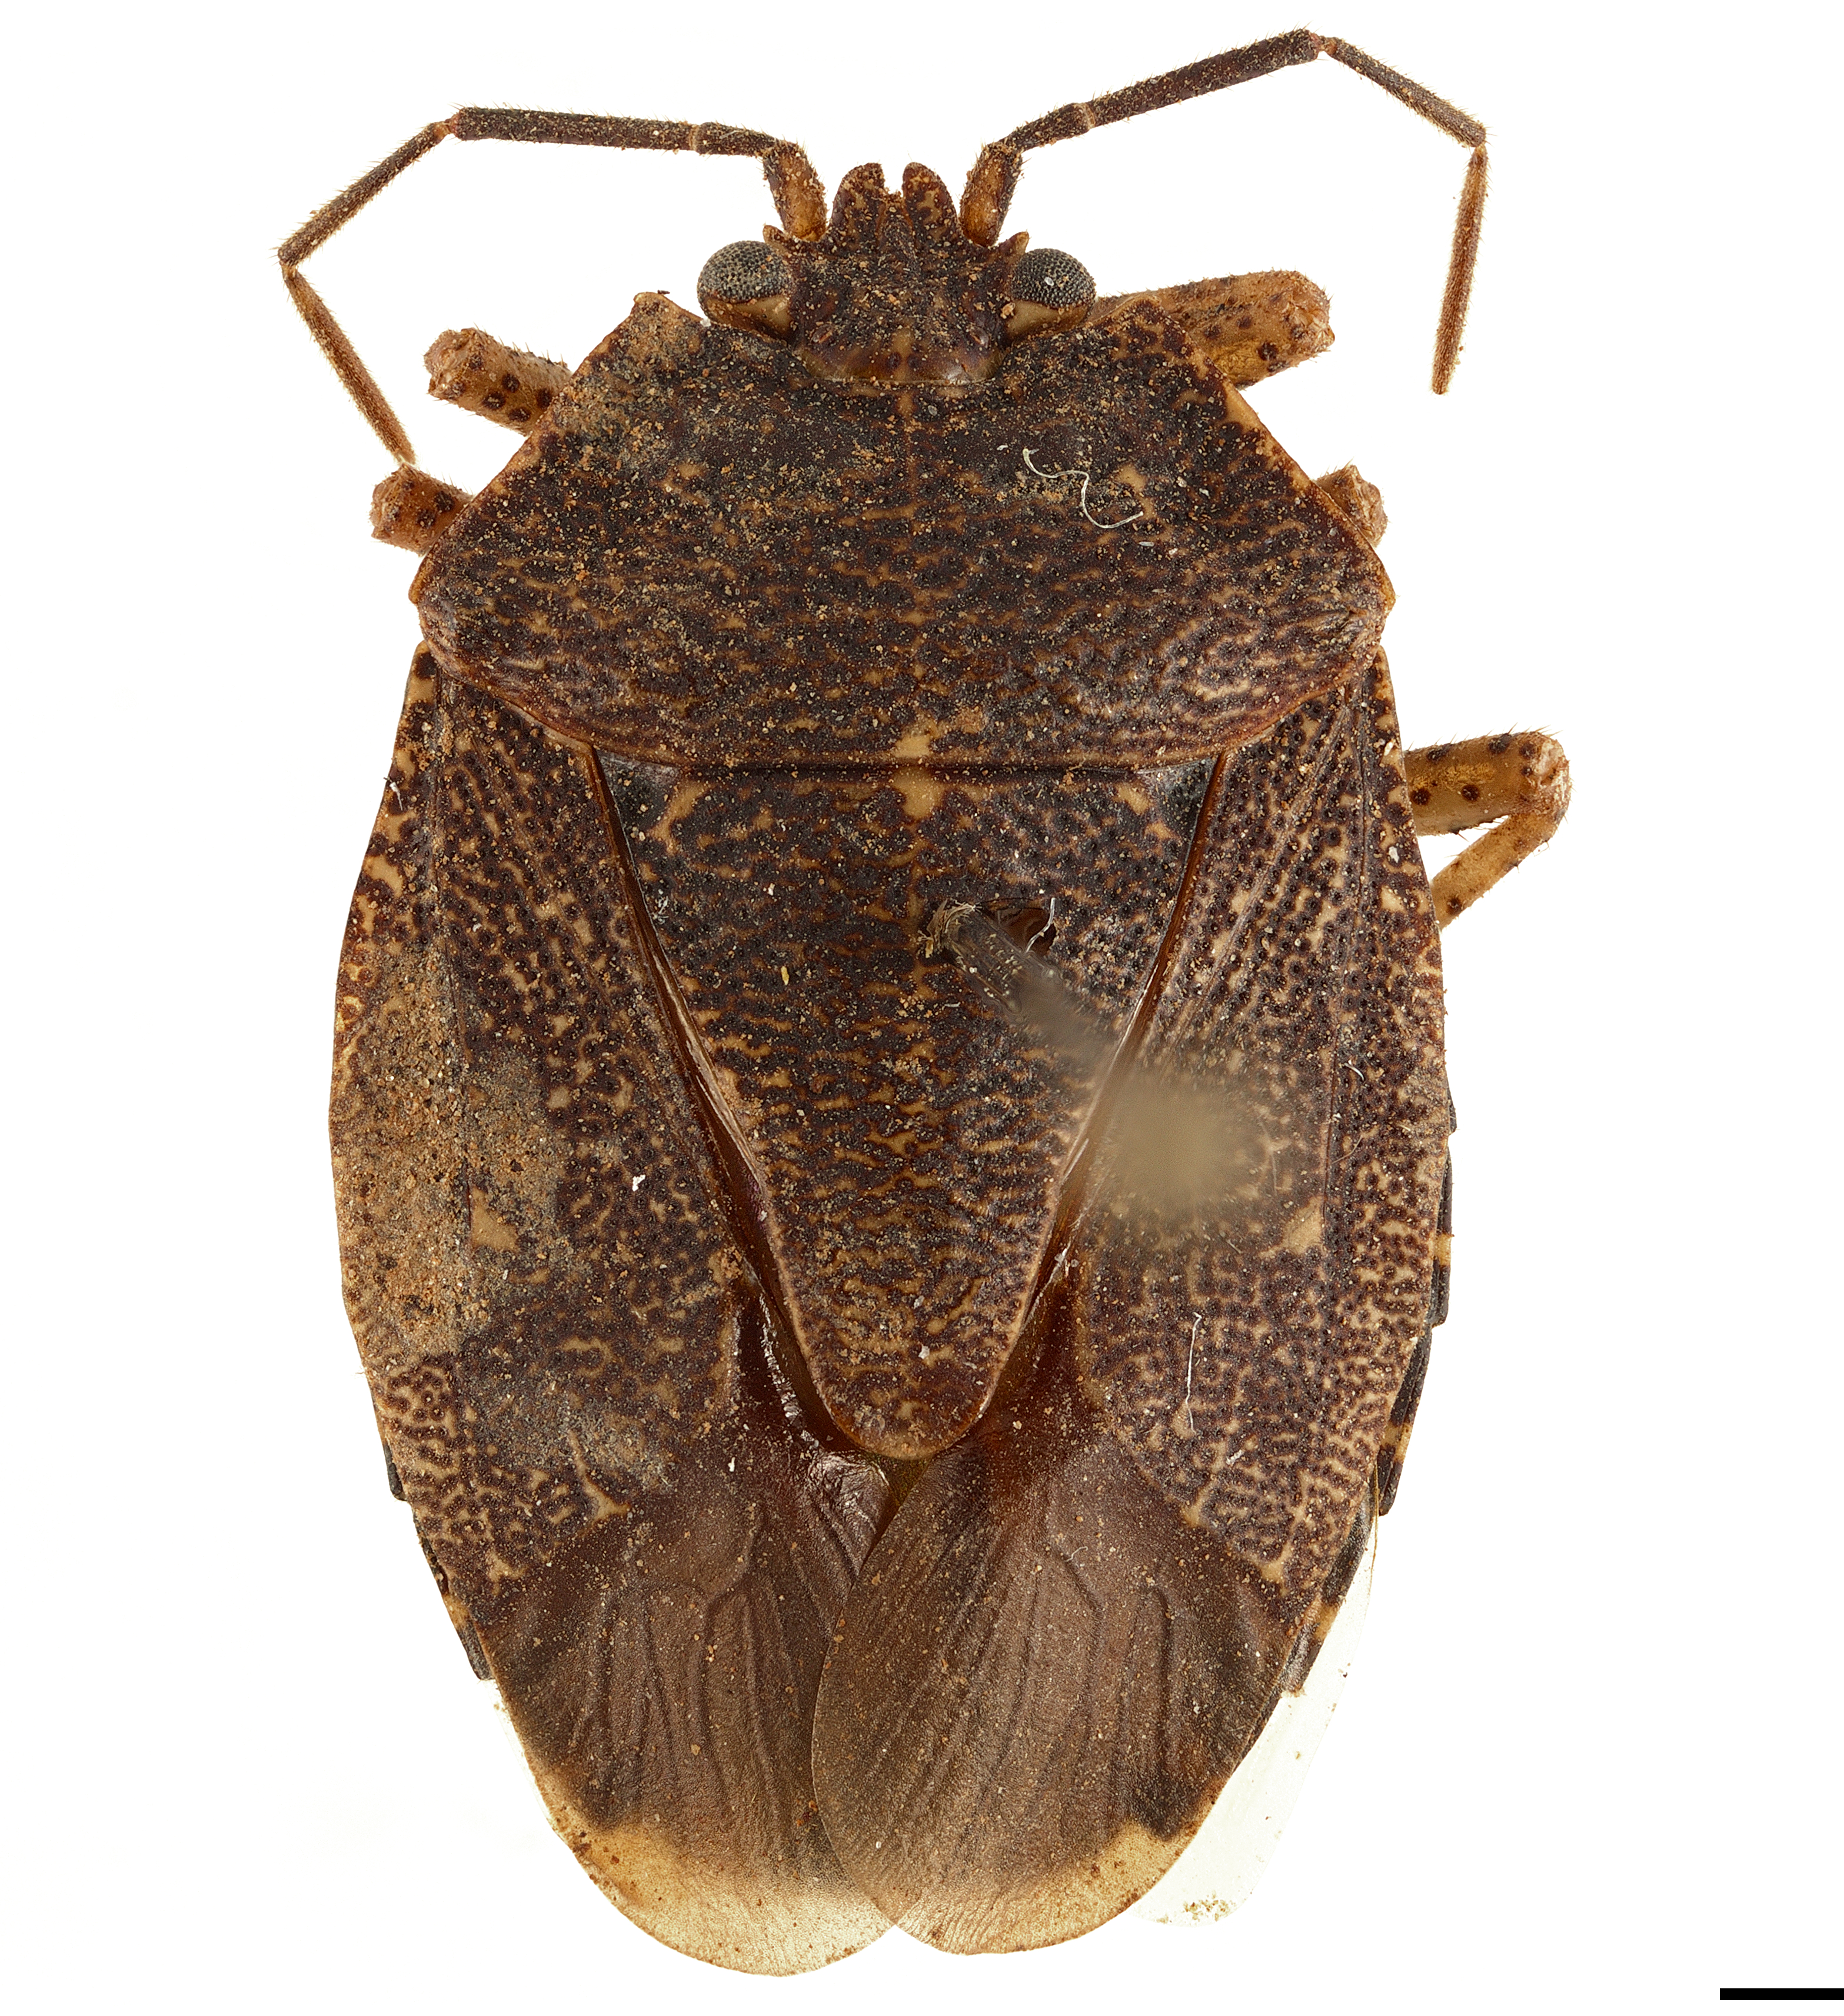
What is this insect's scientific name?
Macropygium reticulare
